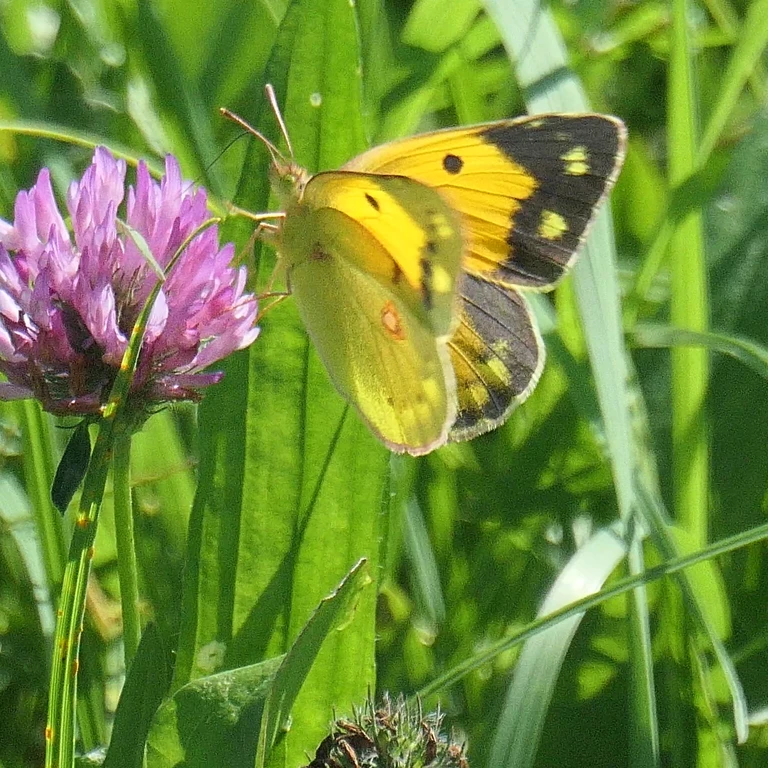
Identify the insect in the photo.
Colias croceus
